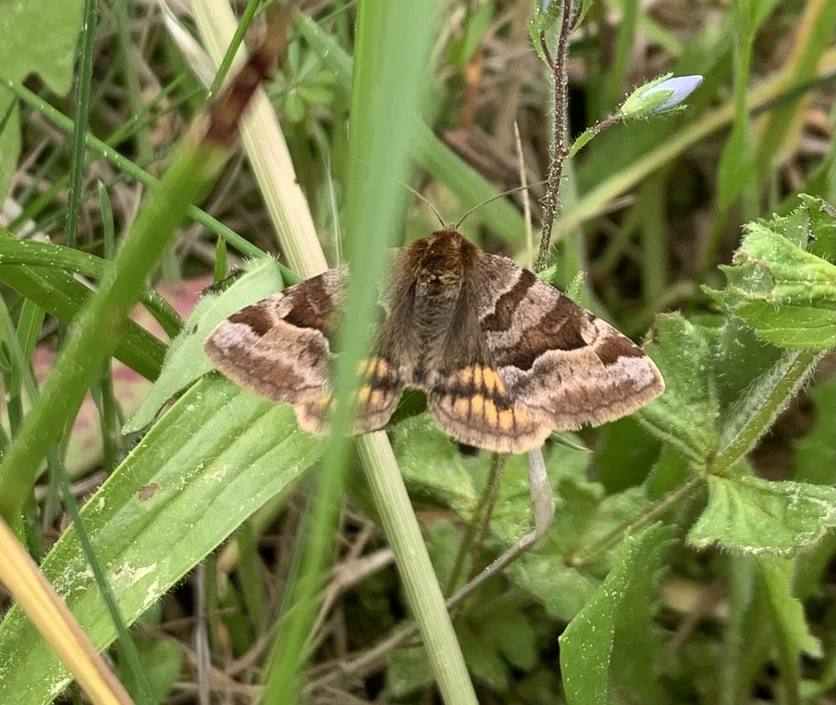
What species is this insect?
Euclidia glyphica
